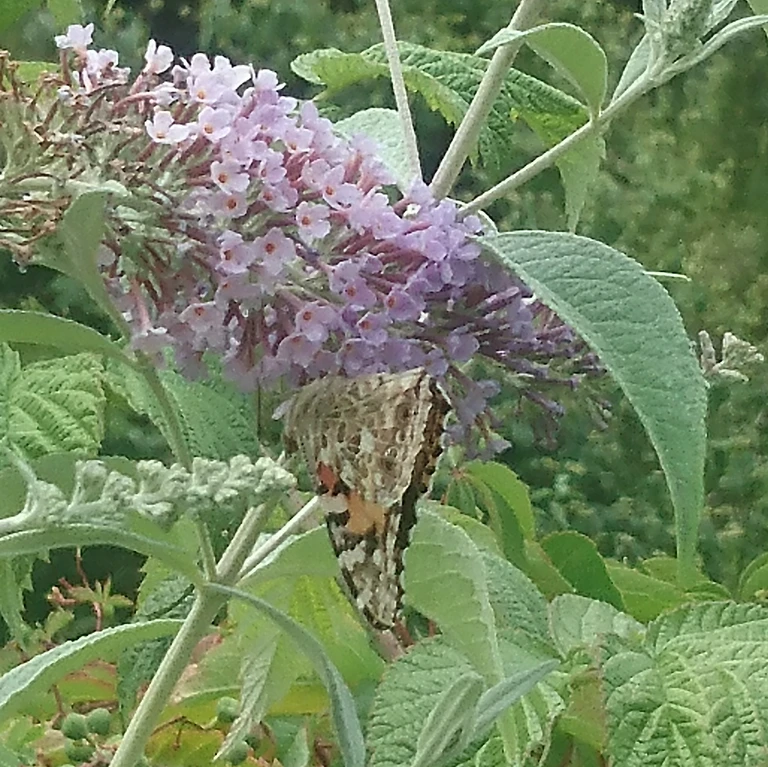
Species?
Vanessa cardui
